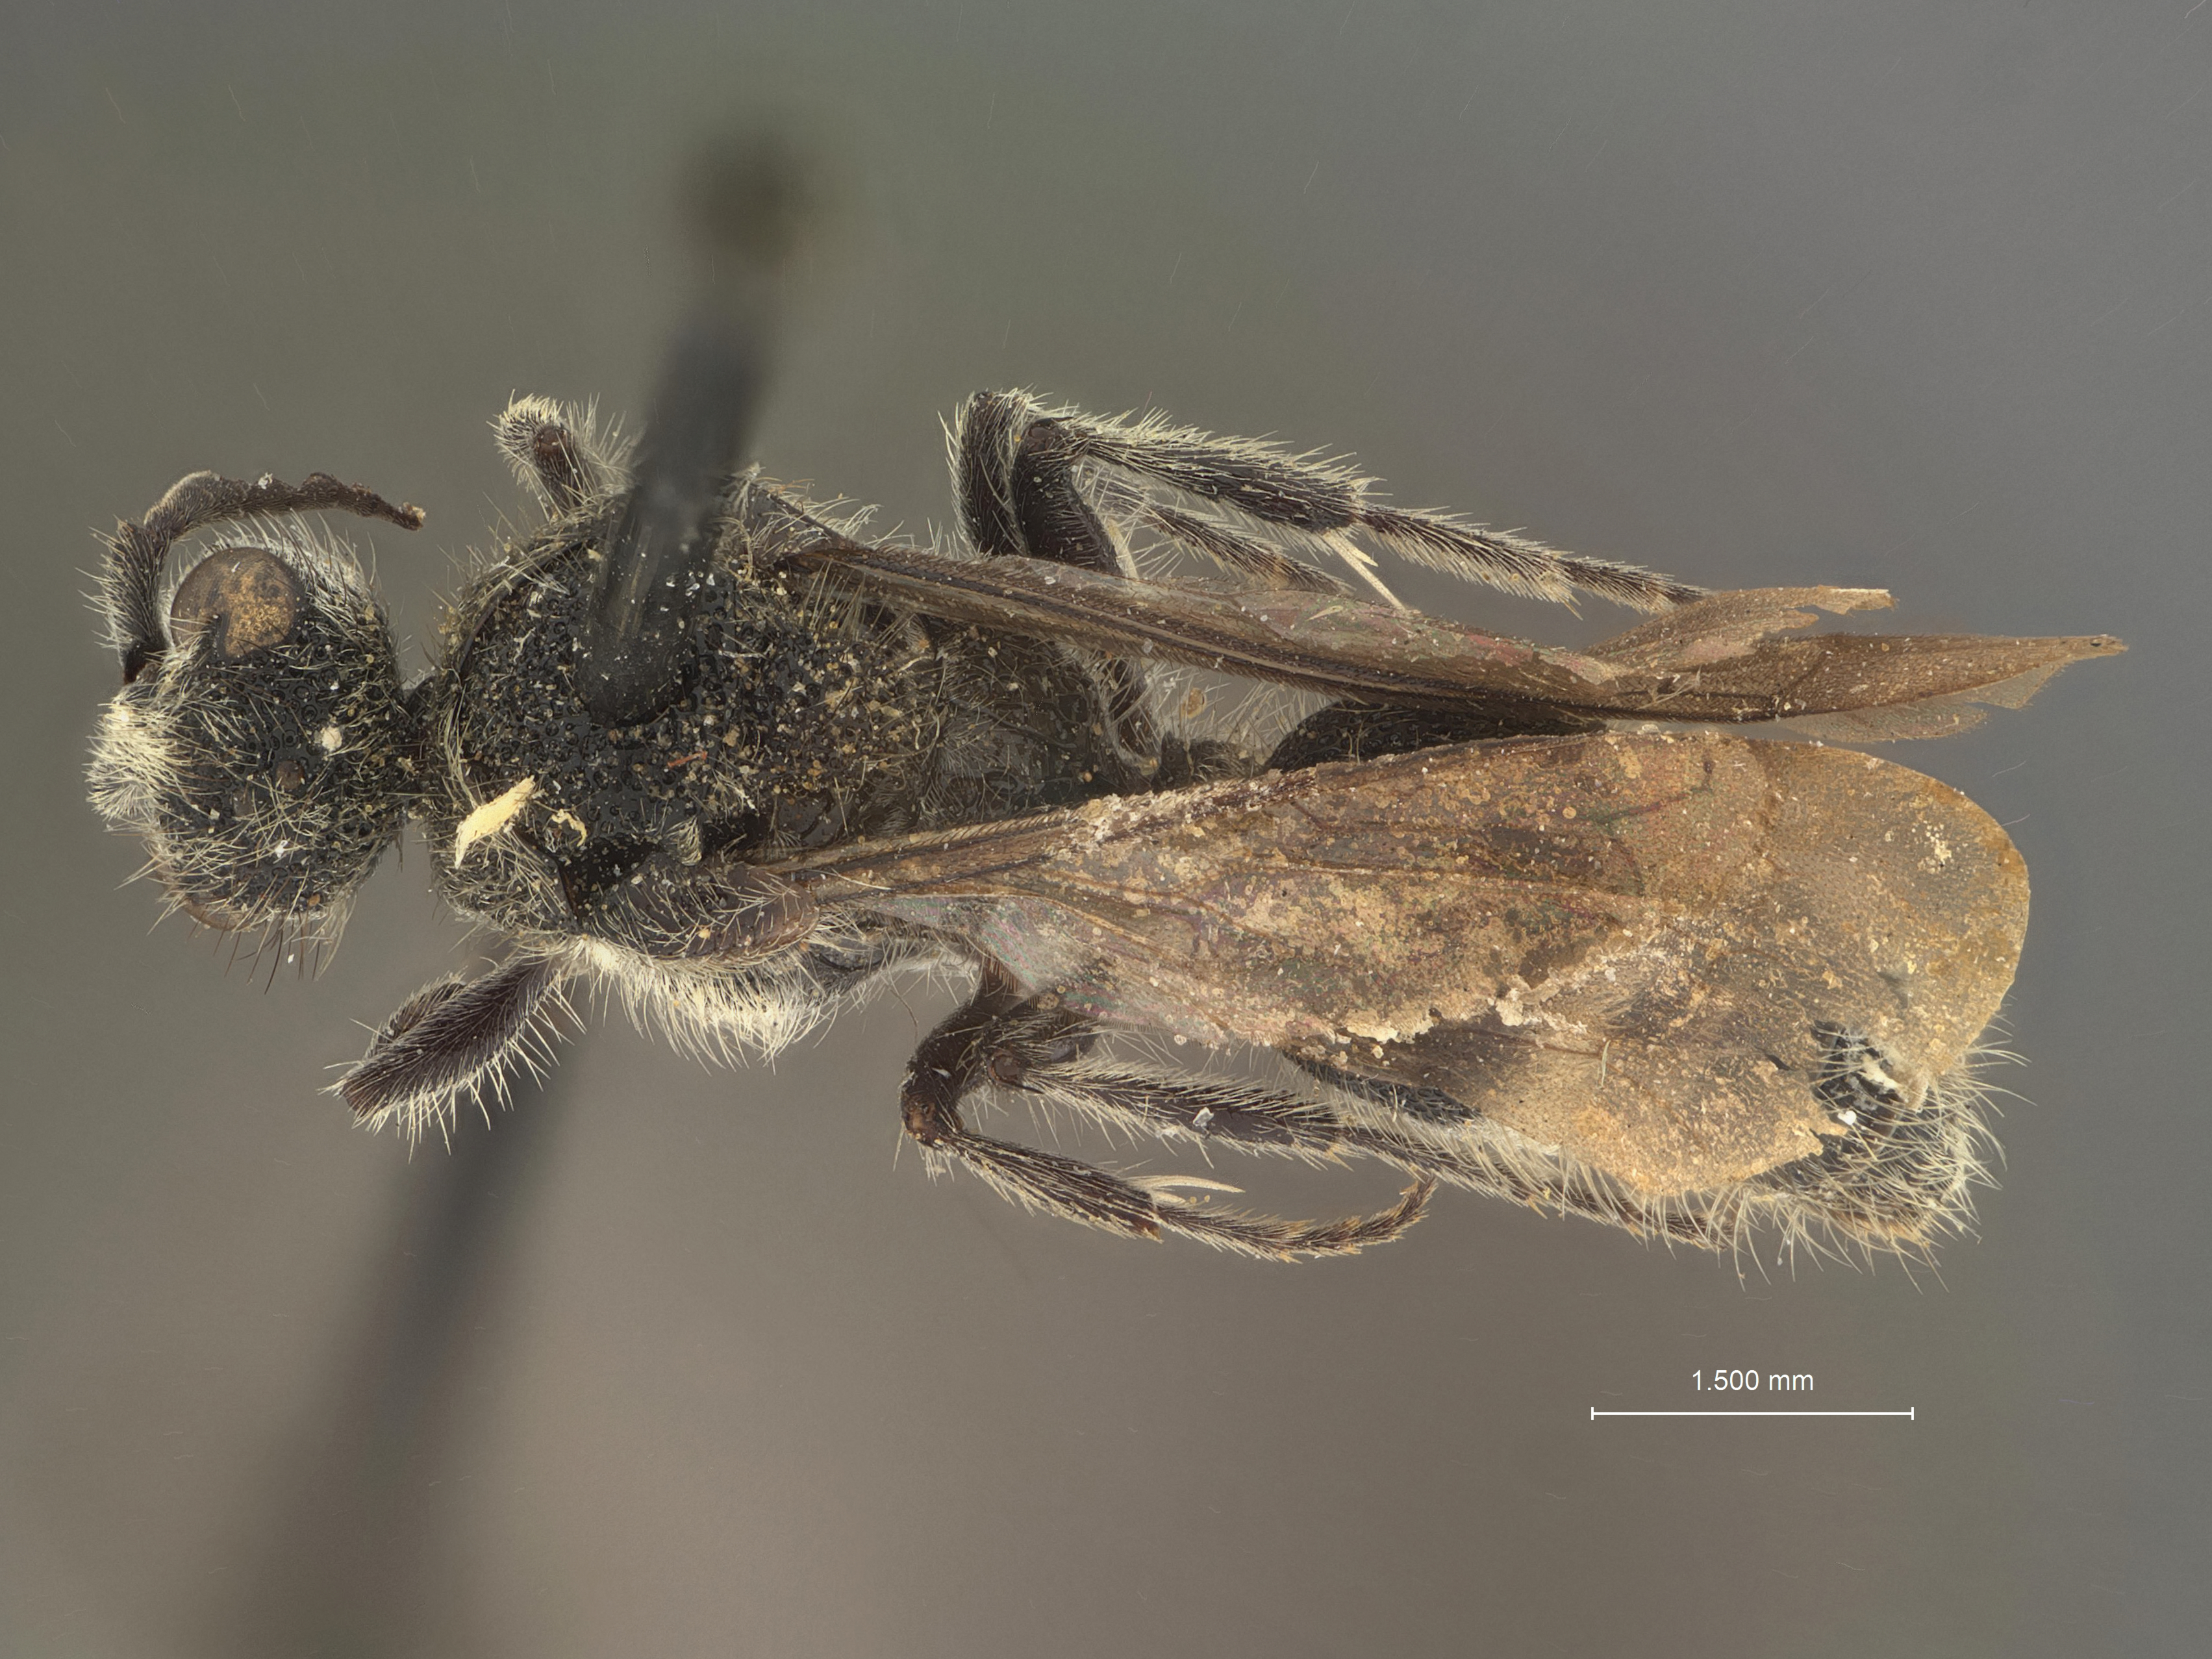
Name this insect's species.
Ephuta grisea
